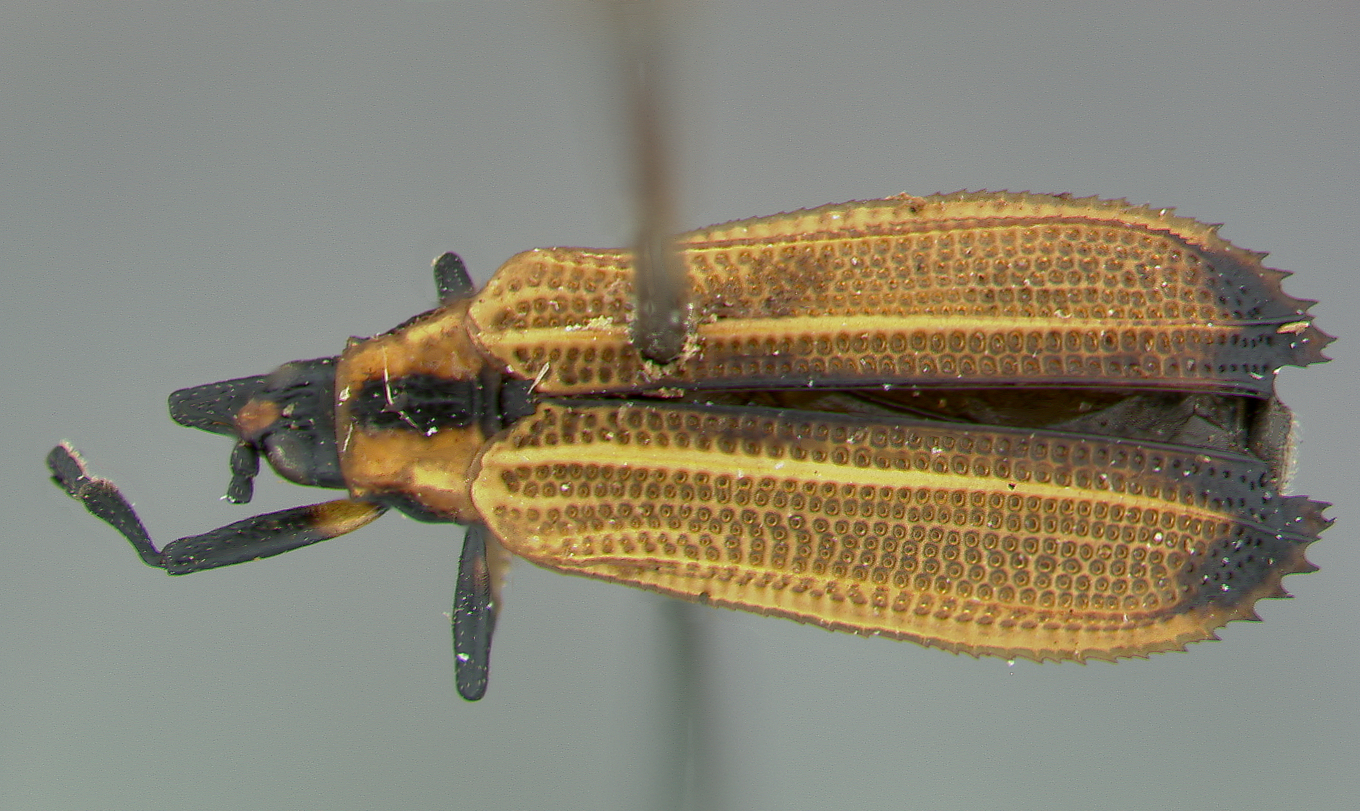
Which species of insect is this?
Xenochalepus omogerus
